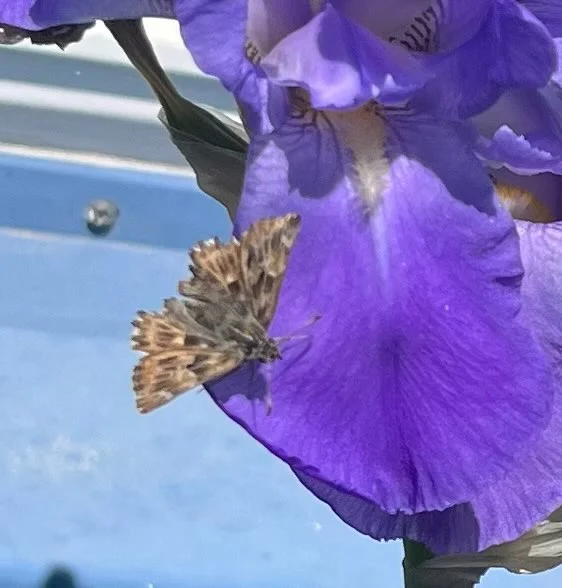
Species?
Carcharodus alceae
